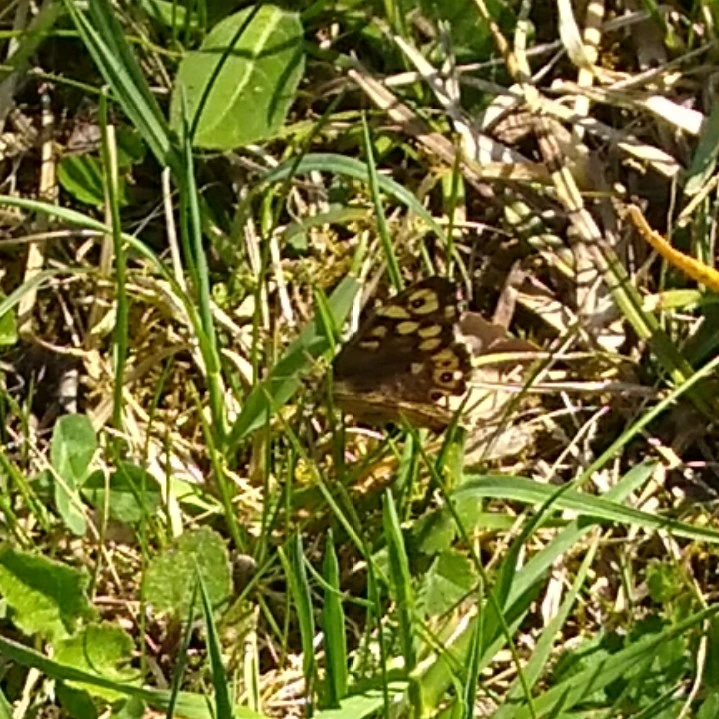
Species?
Pararge aegeria
